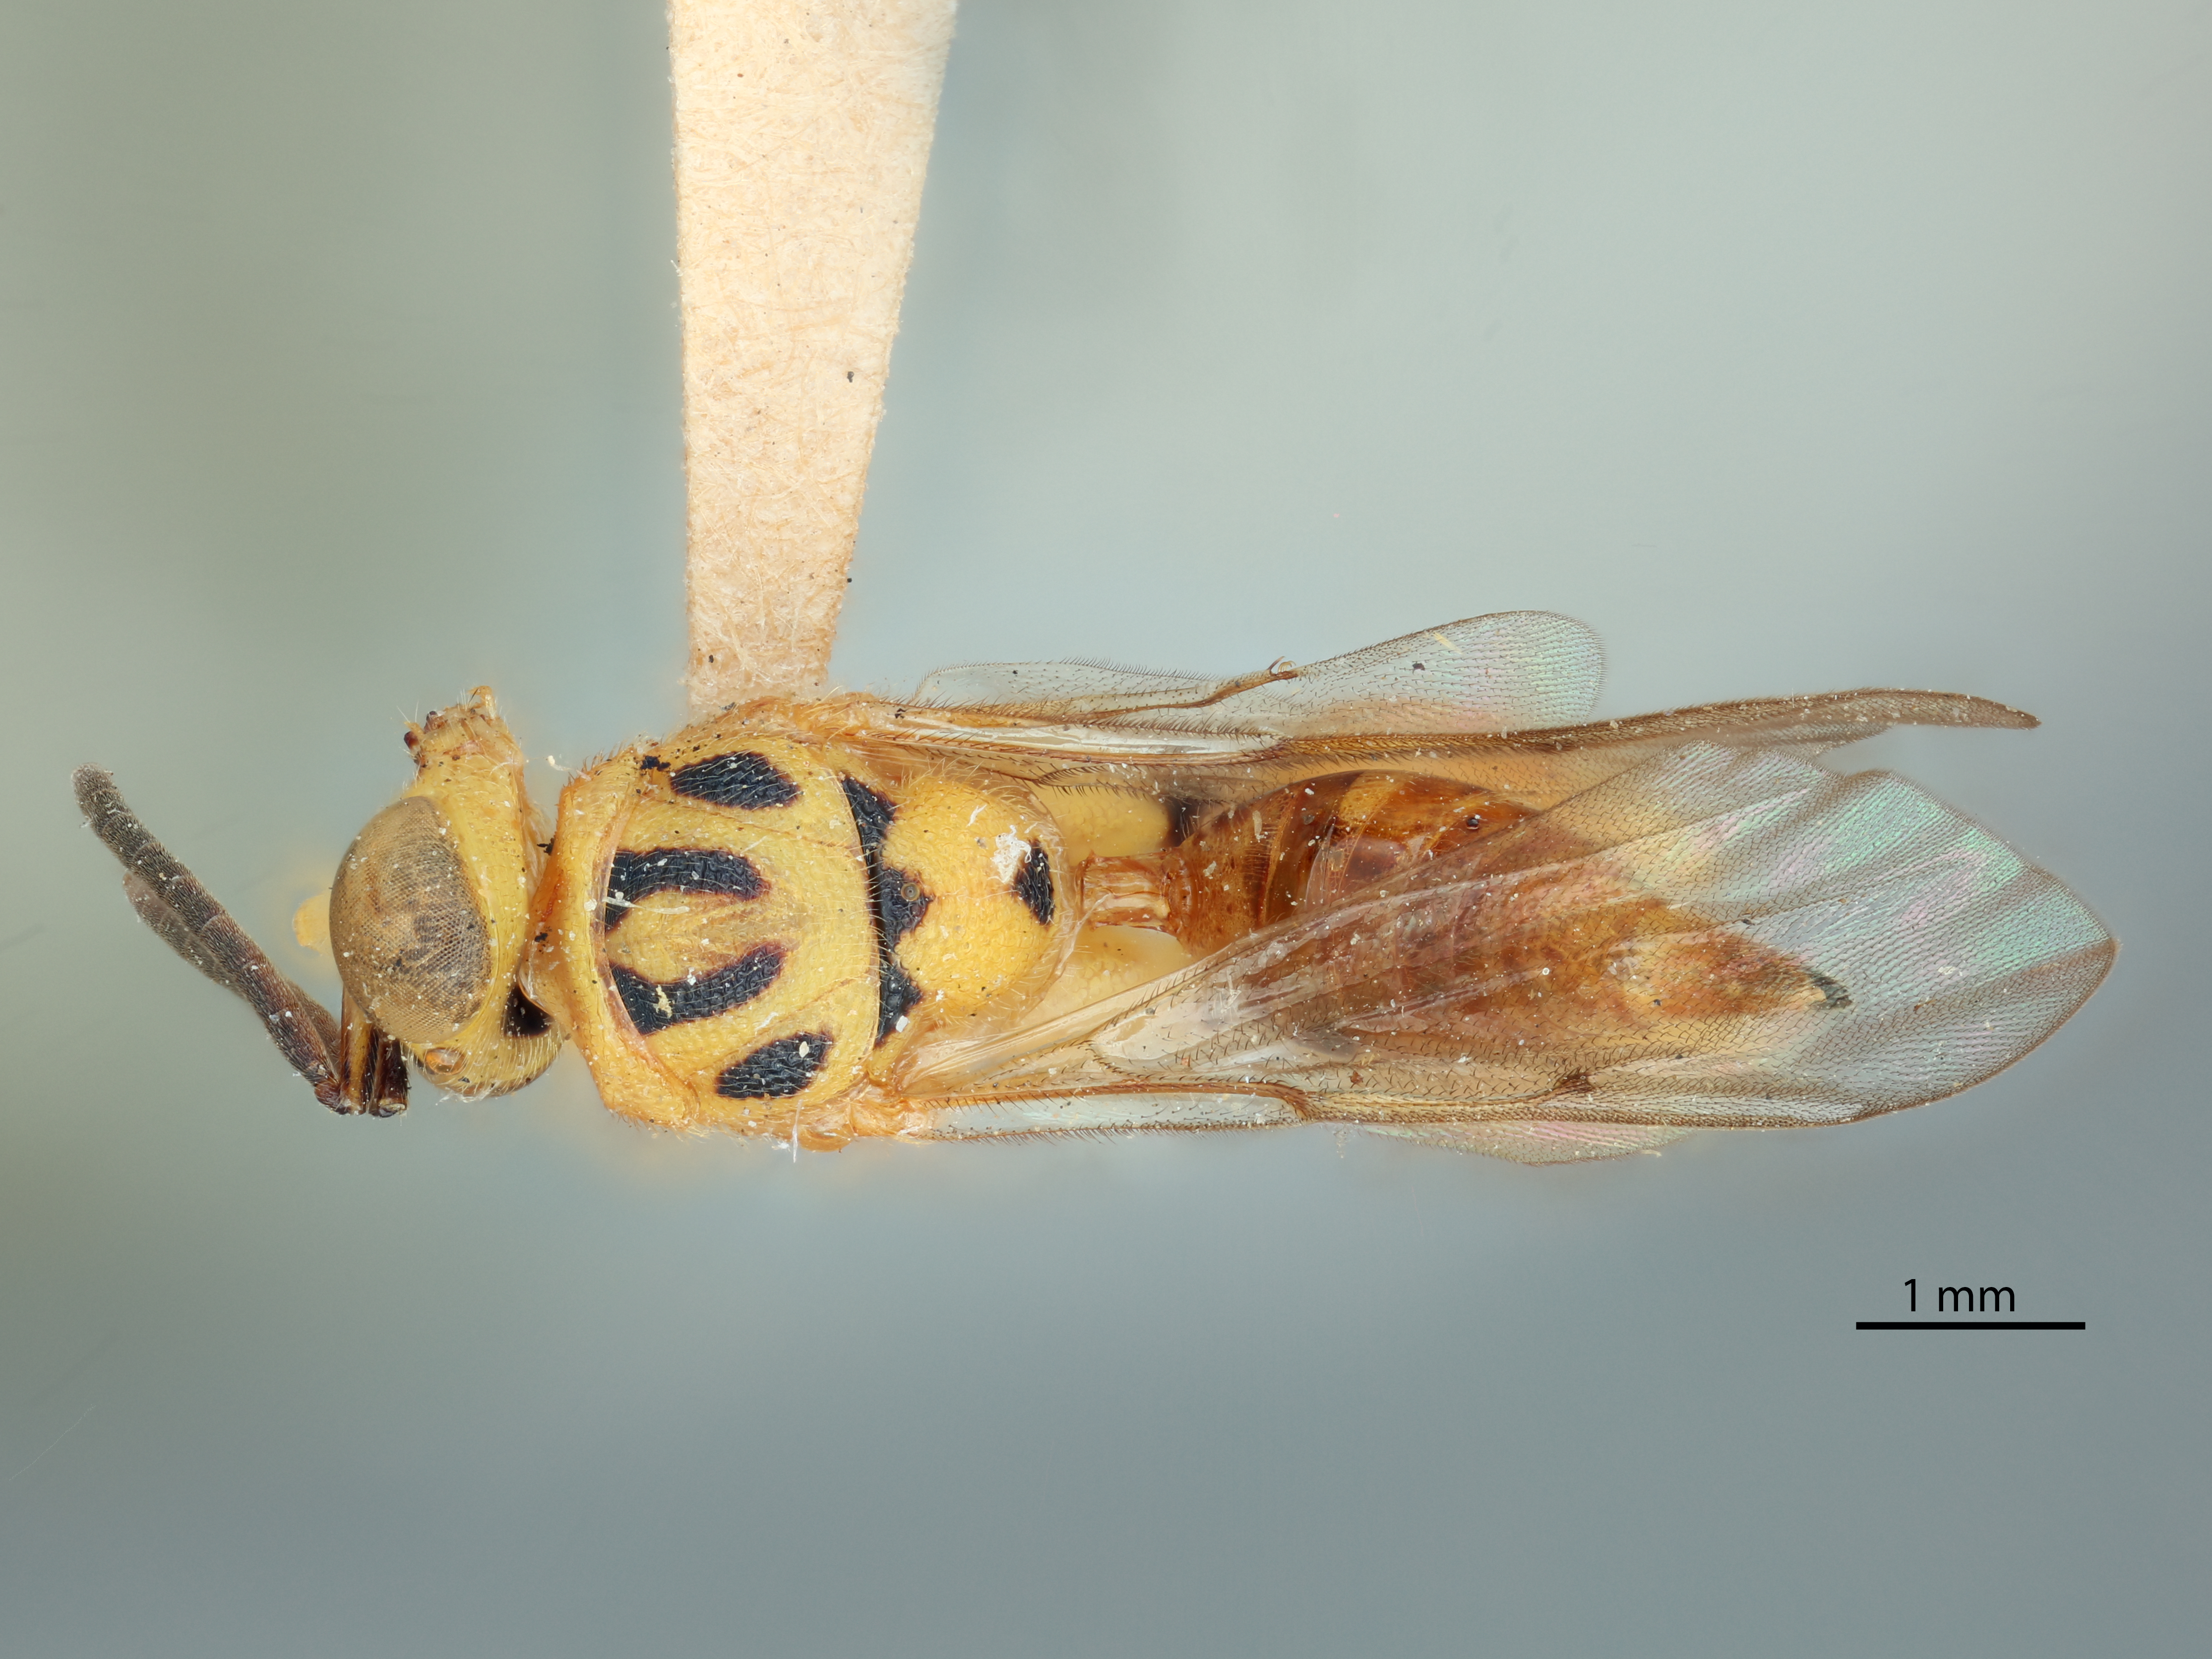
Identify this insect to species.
Spilochalcis fulleri
